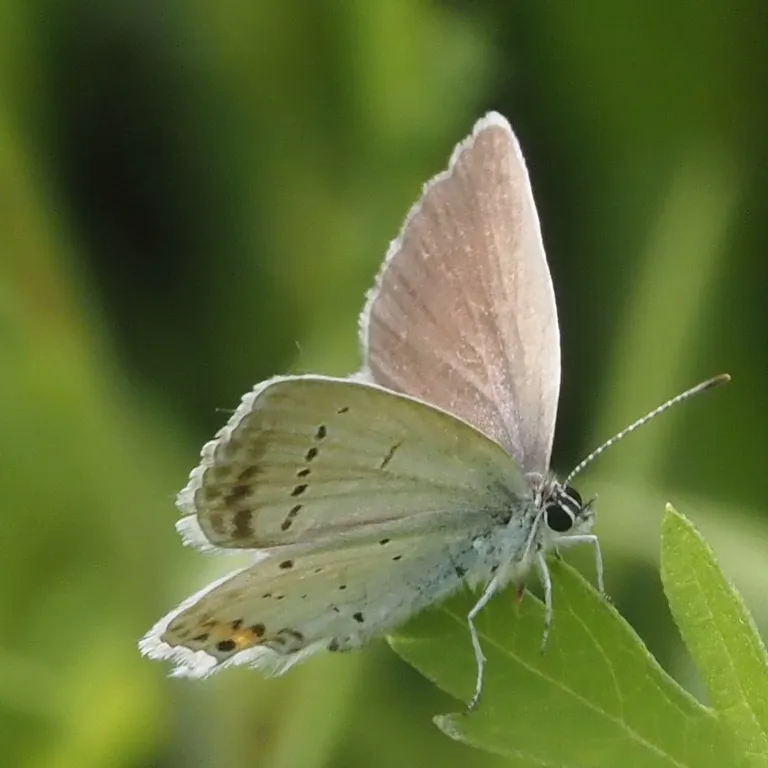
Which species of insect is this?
Cupido argiades (also Elkalyce argiades)
